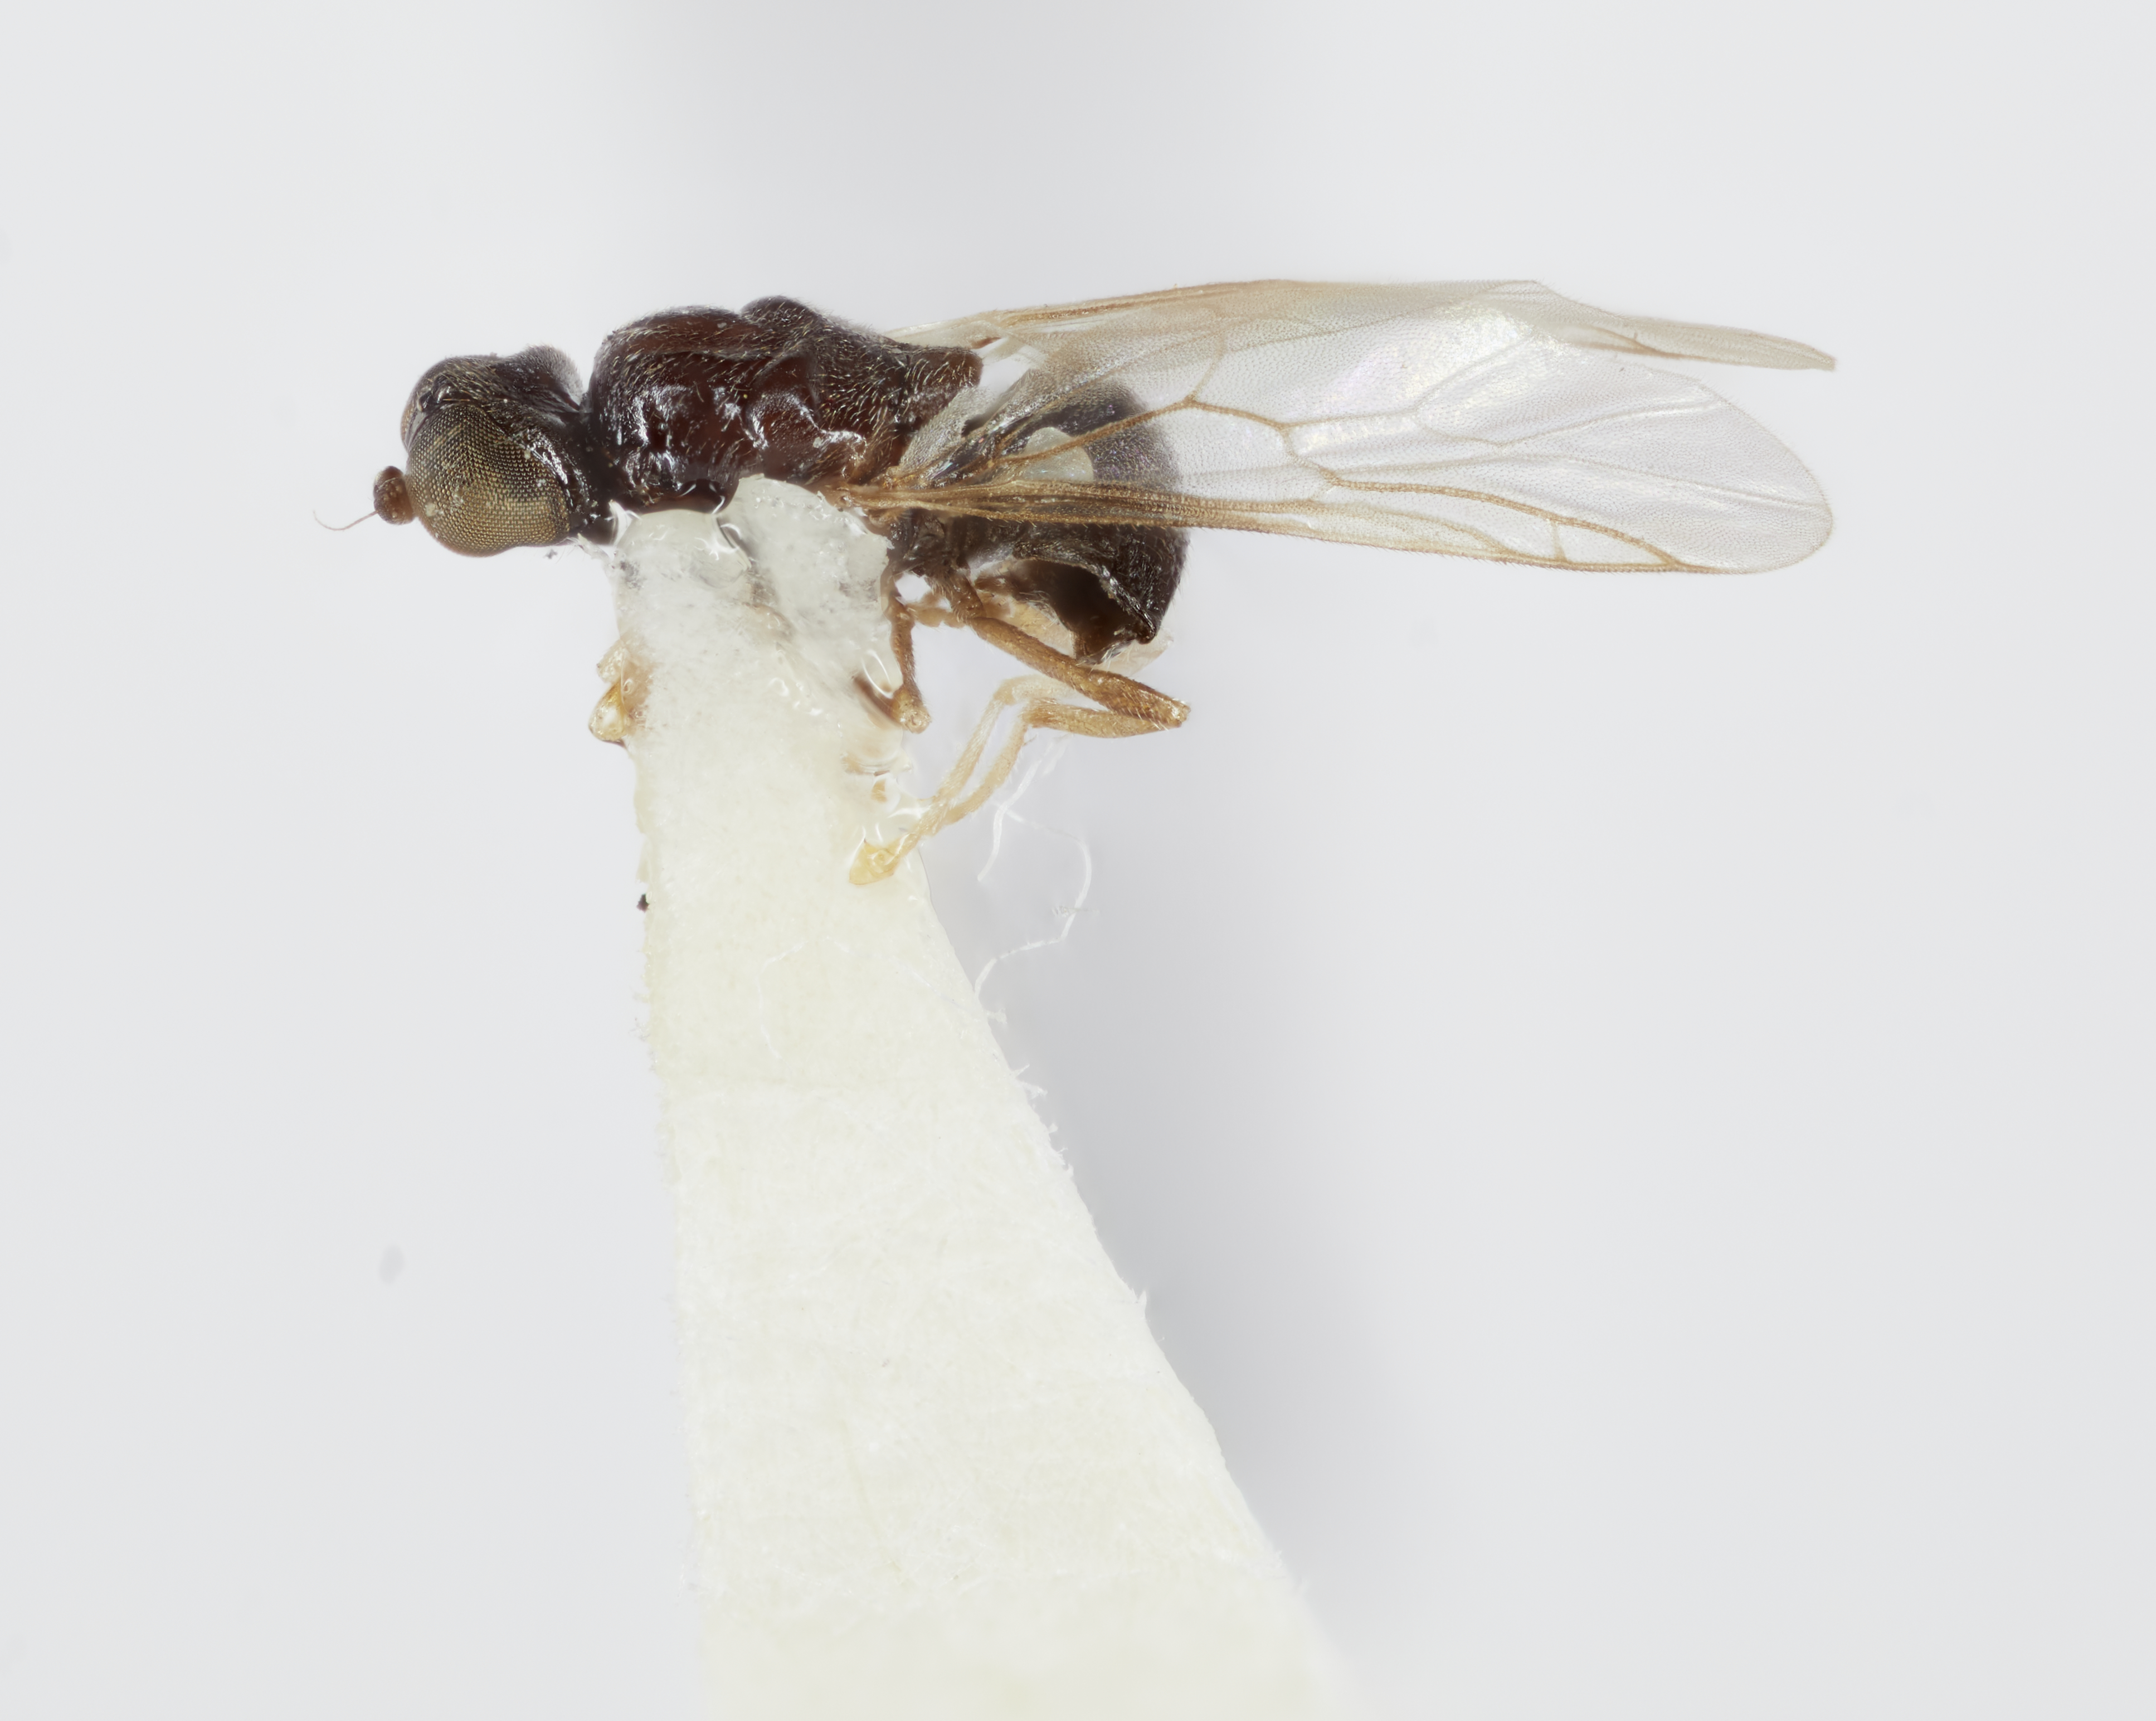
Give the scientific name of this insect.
Neopachygaster occidentalis
